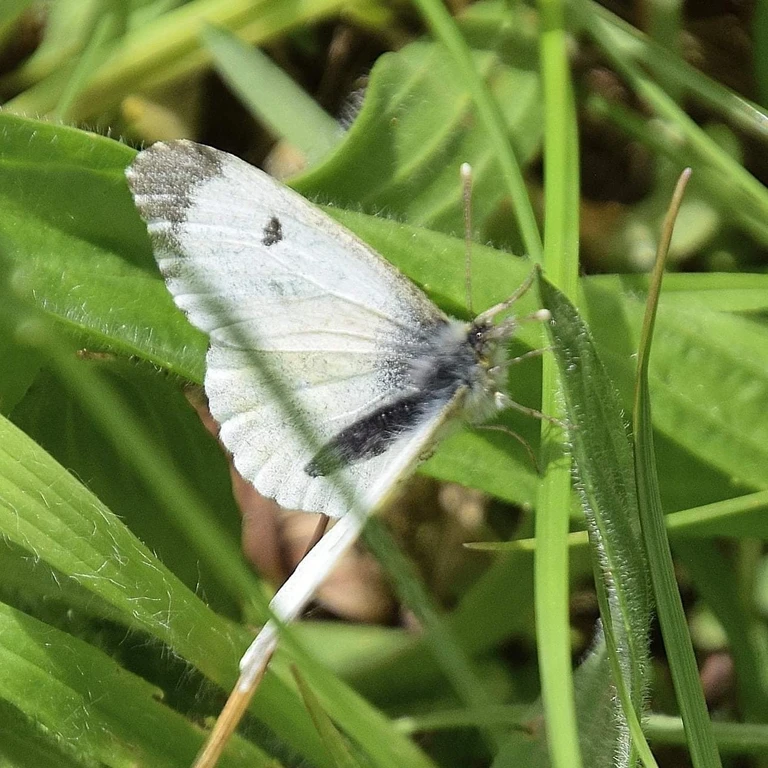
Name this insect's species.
Anthocharis cardamines
